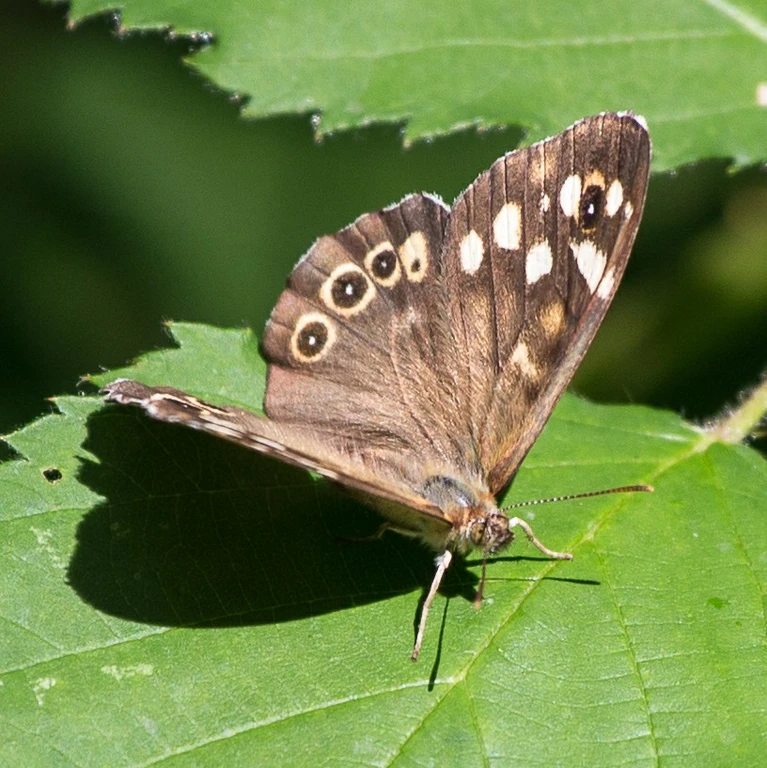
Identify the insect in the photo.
Pararge aegeria
